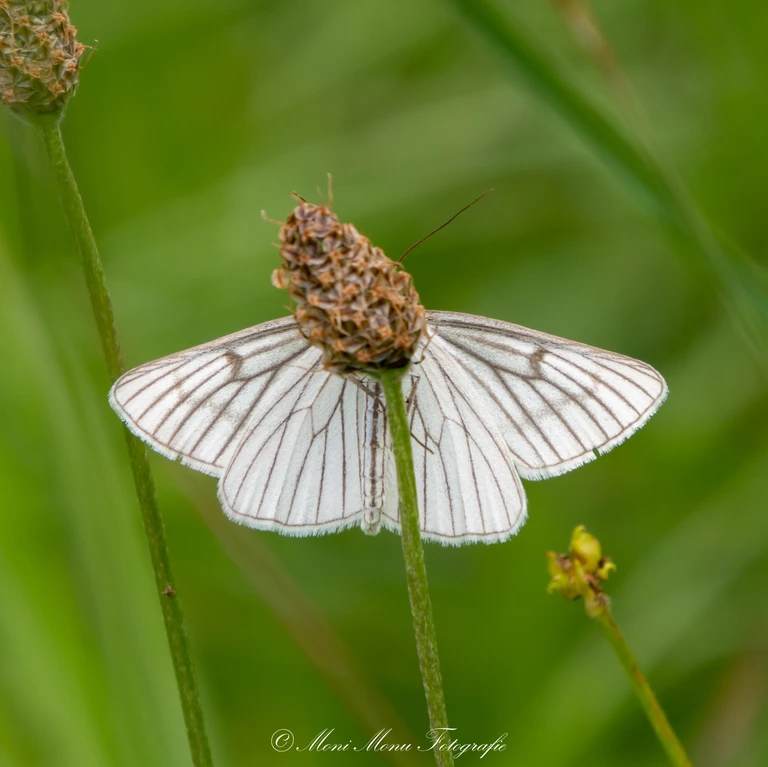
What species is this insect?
Siona lineata
